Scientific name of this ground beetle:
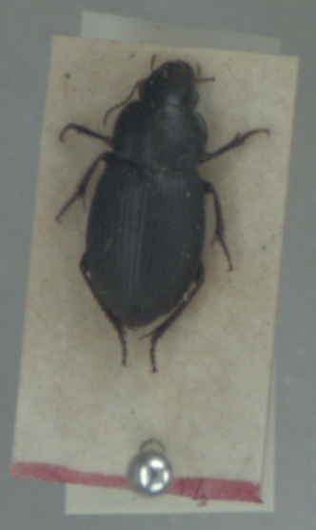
Harpalus neglectus
